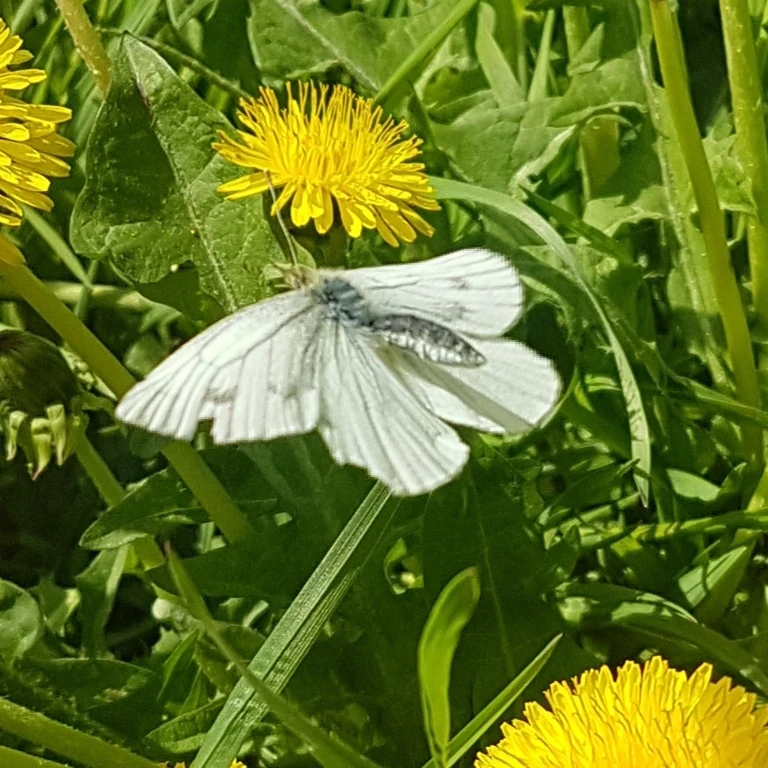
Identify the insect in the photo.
Pieris napi
